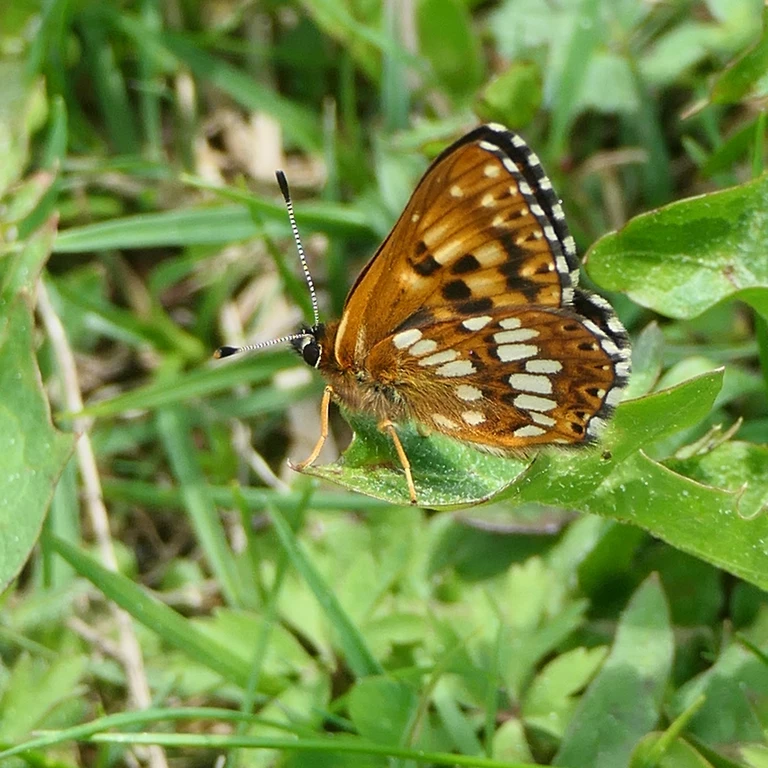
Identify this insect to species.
Hamearis lucina
